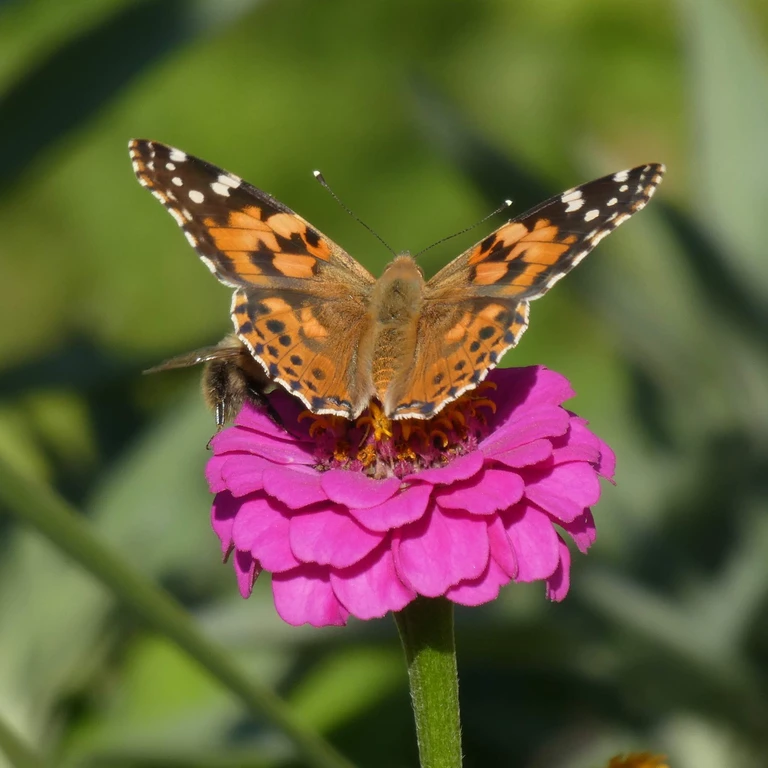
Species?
Vanessa cardui
